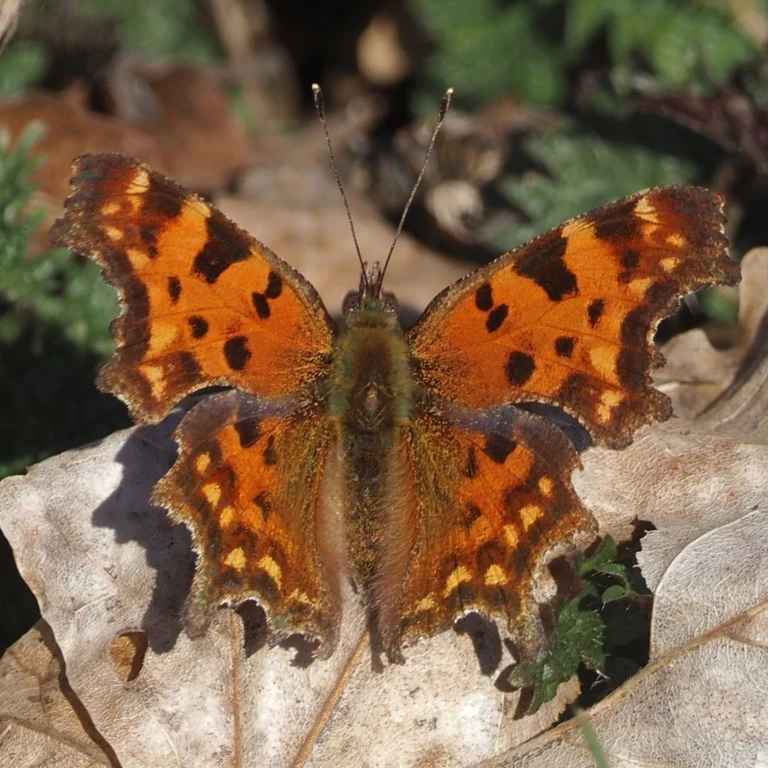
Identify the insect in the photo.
Polygonia c-album
